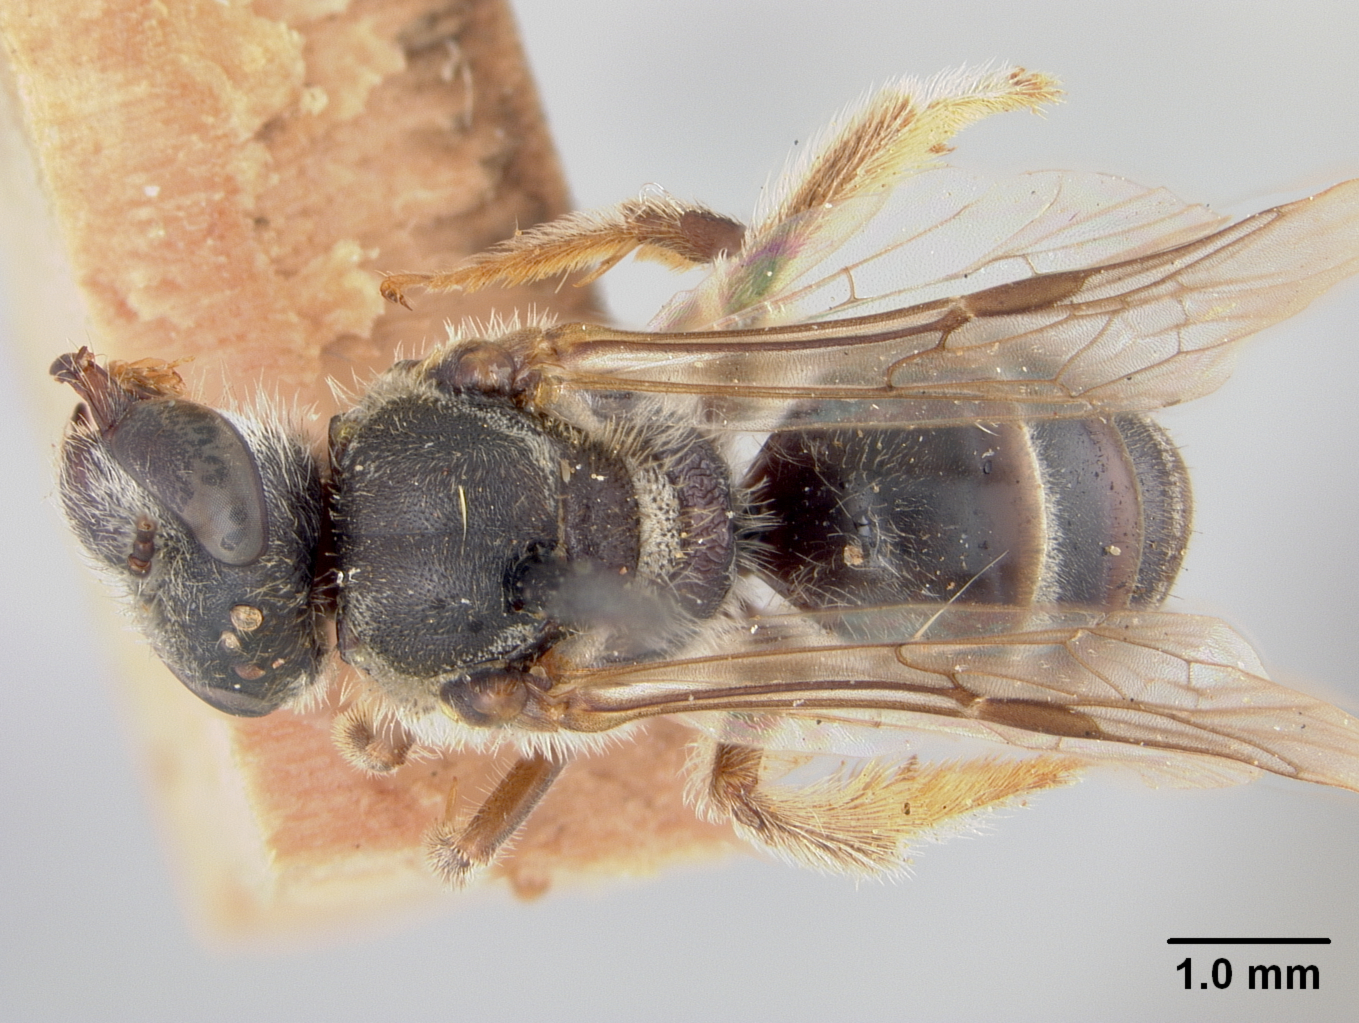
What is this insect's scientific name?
Halictus philipi
